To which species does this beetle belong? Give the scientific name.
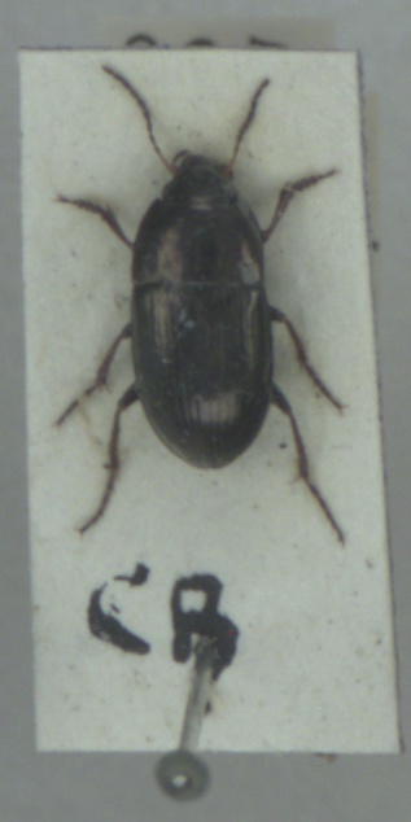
Amara communis
